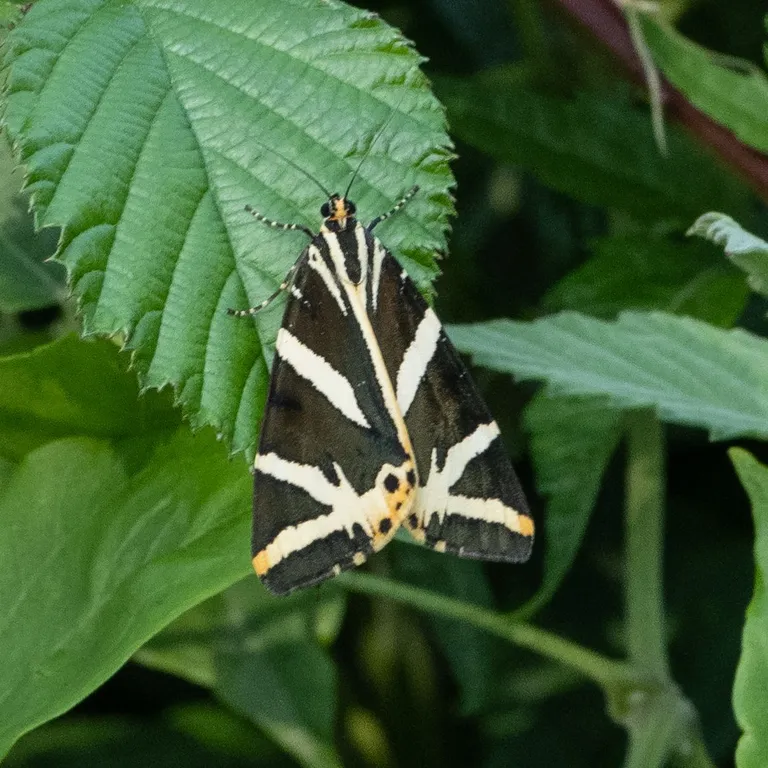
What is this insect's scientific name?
Euplagia quadripunctaria
